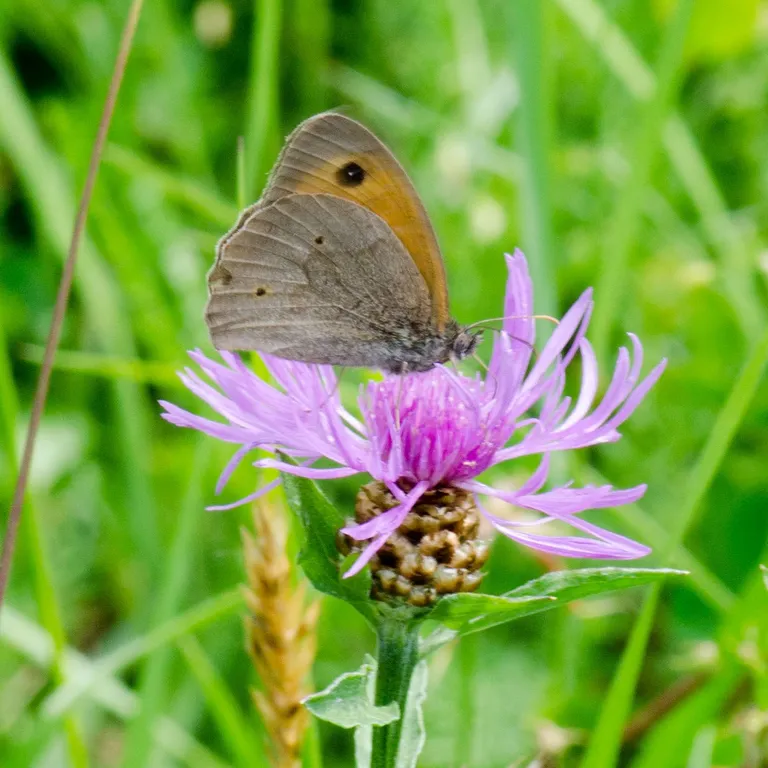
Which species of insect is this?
Maniola jurtina
